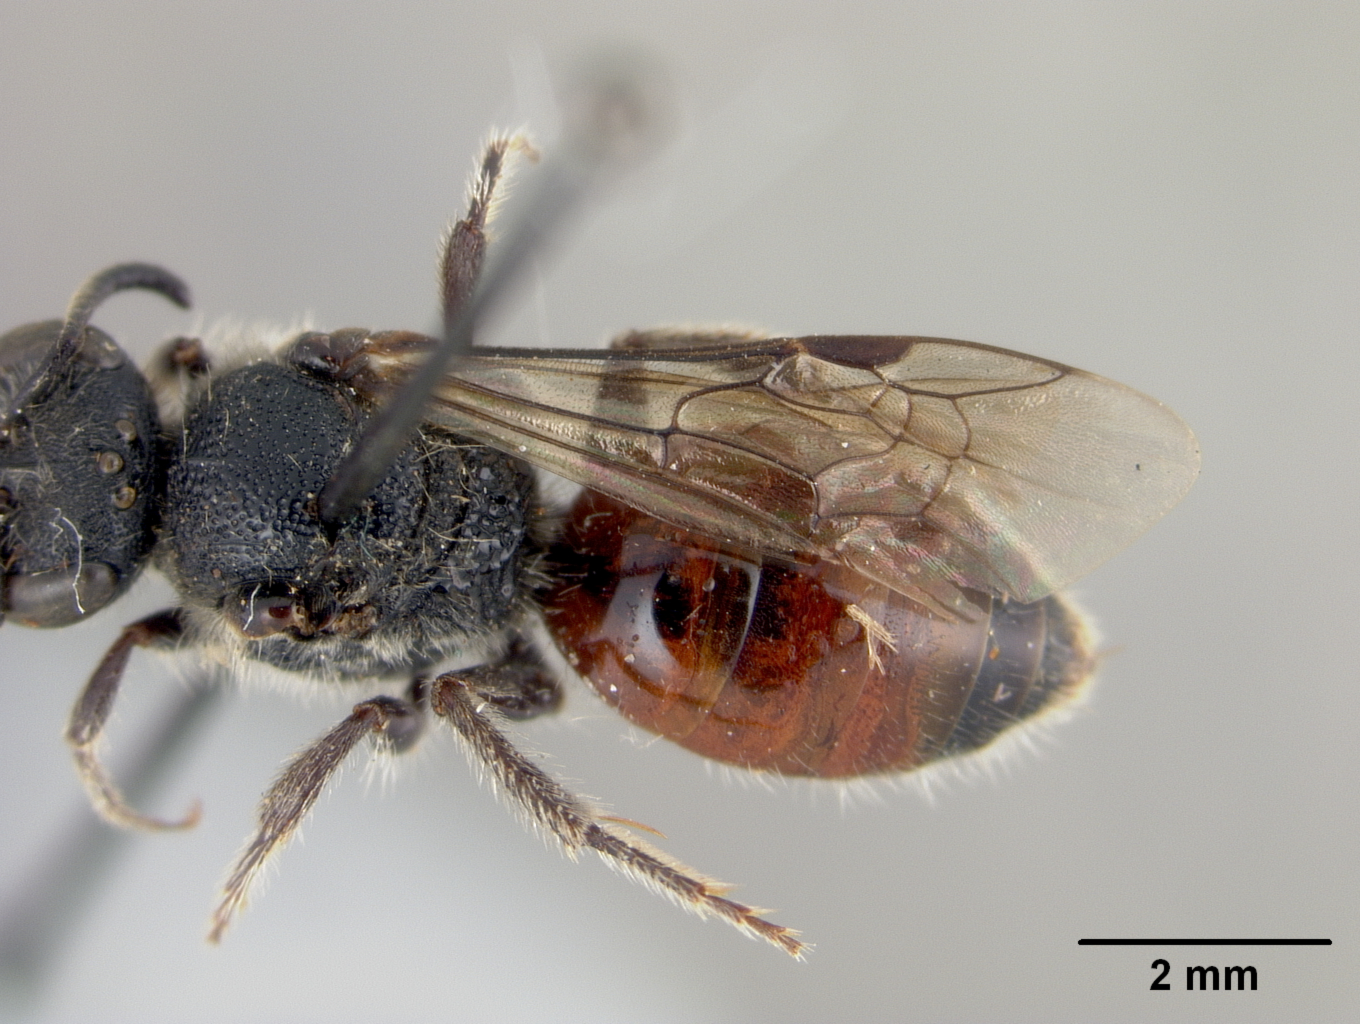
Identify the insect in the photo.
Sphecodes grahami
